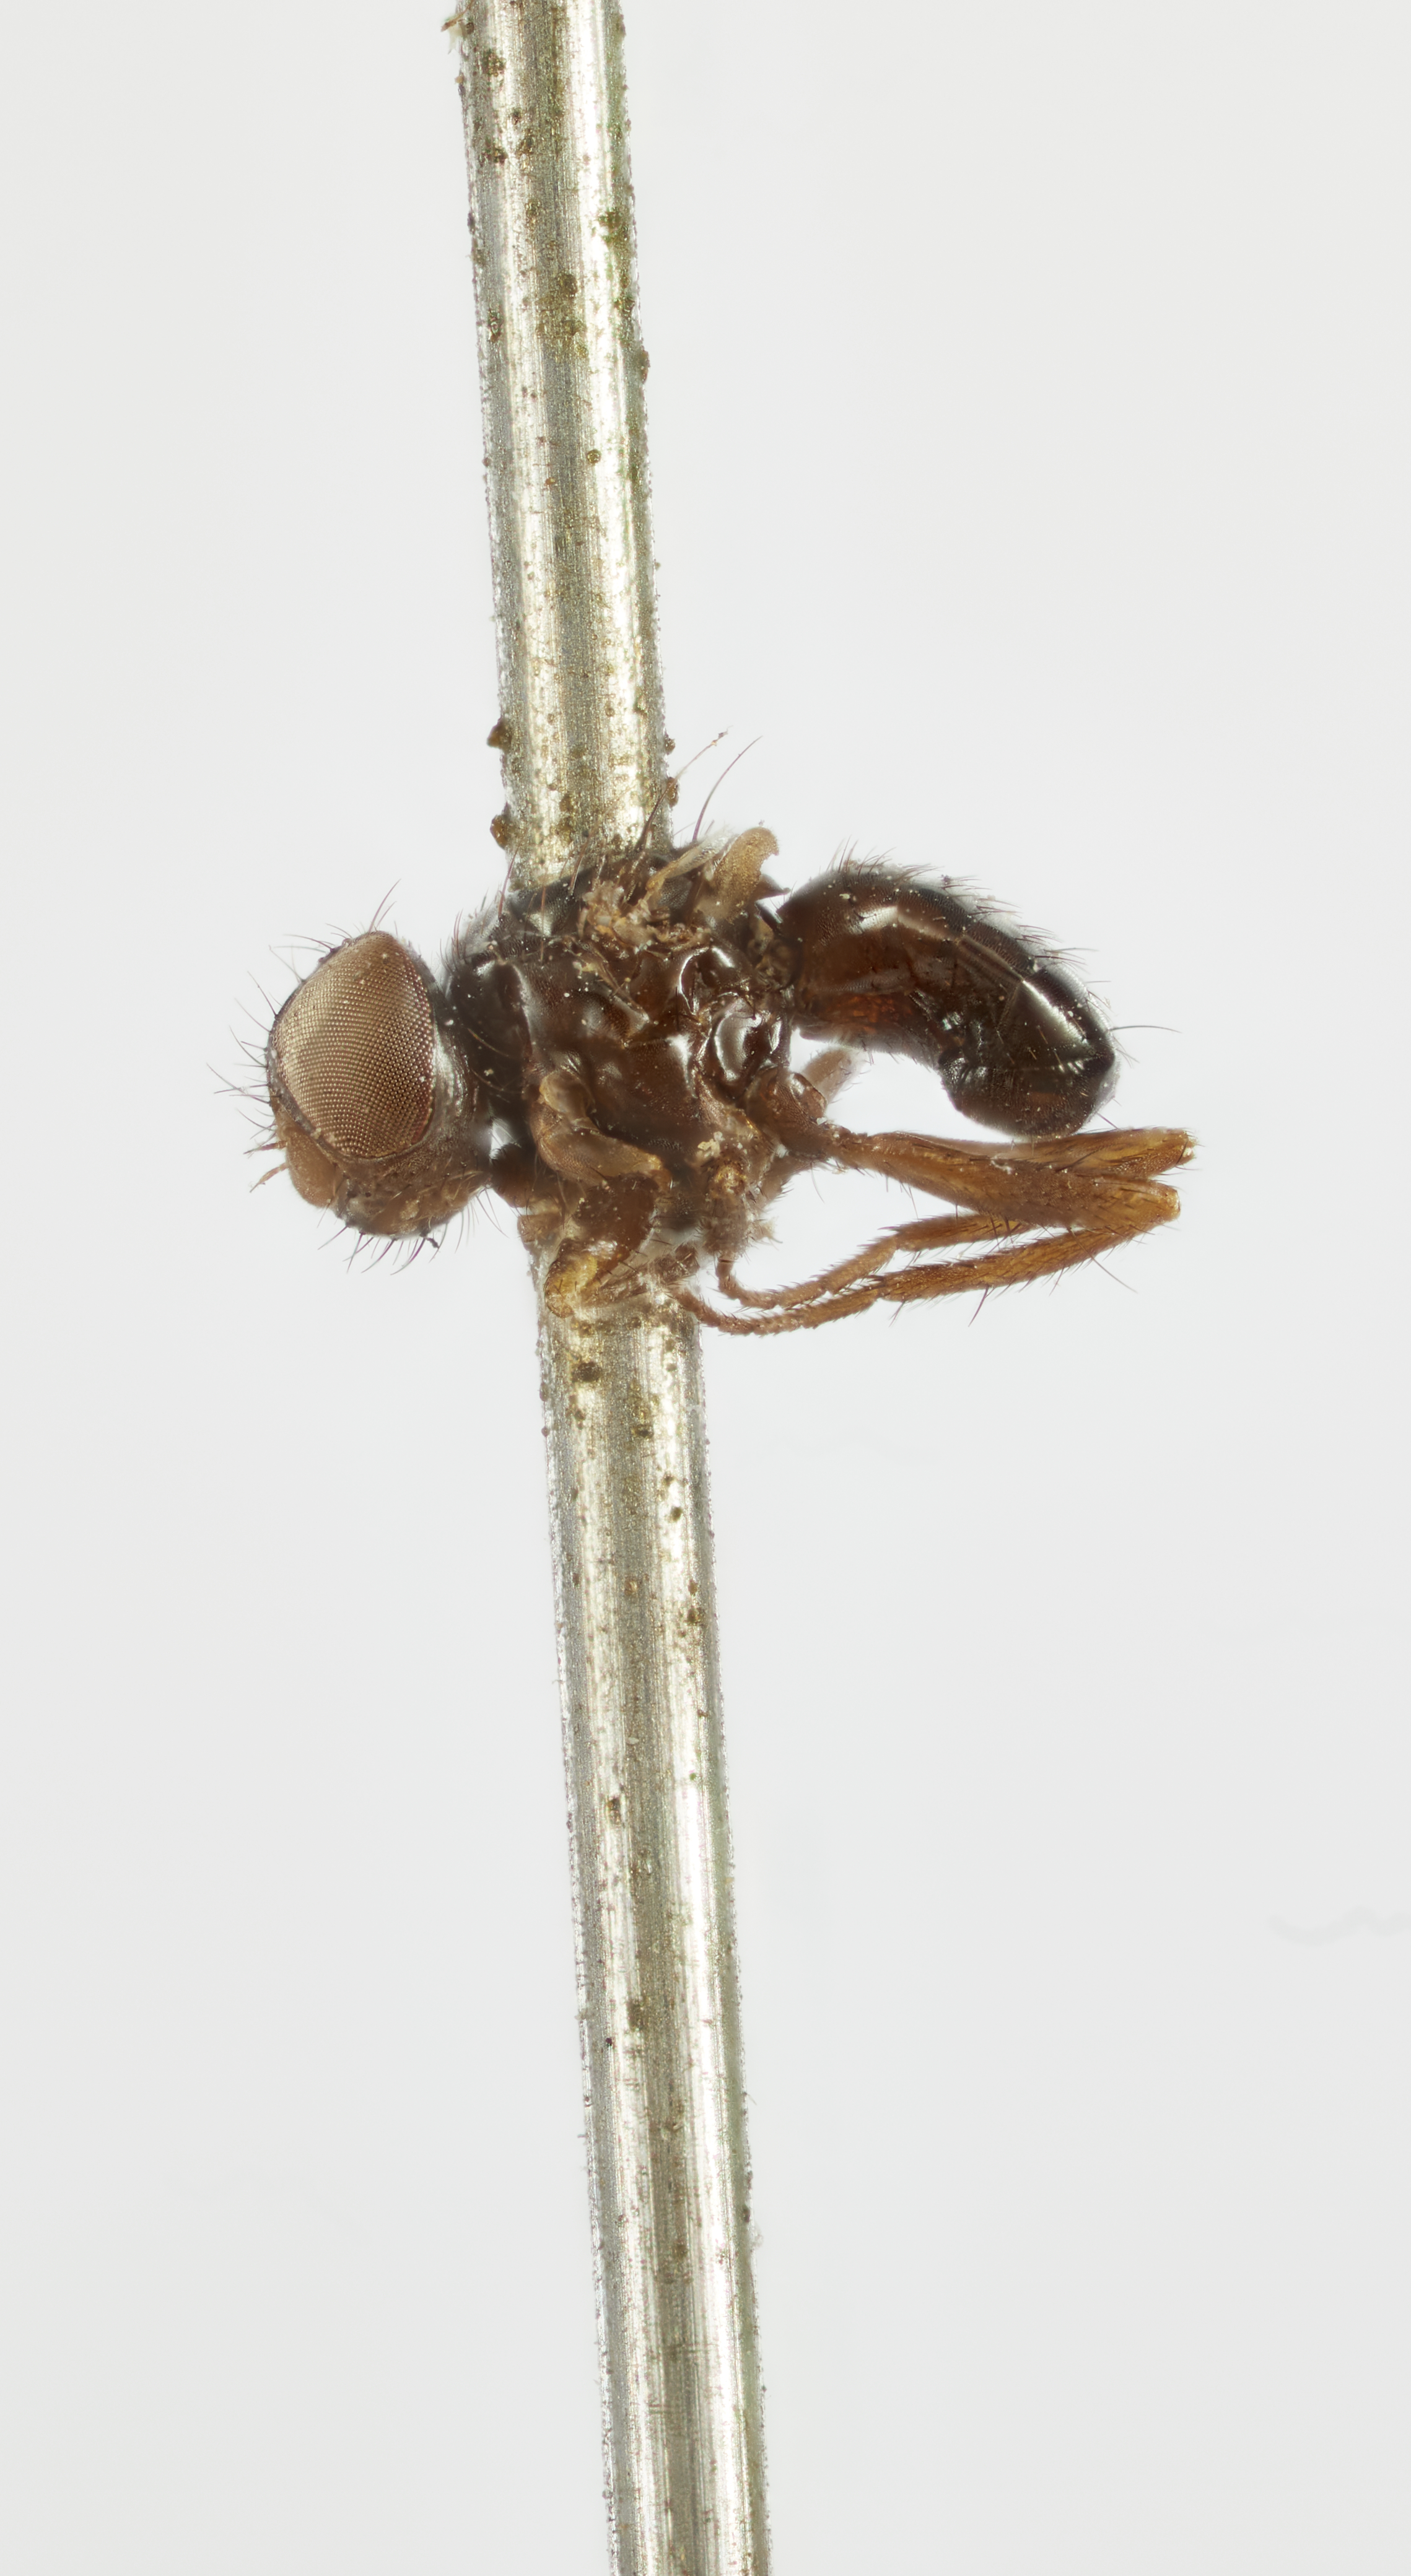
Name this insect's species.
Microsciasma minuta
